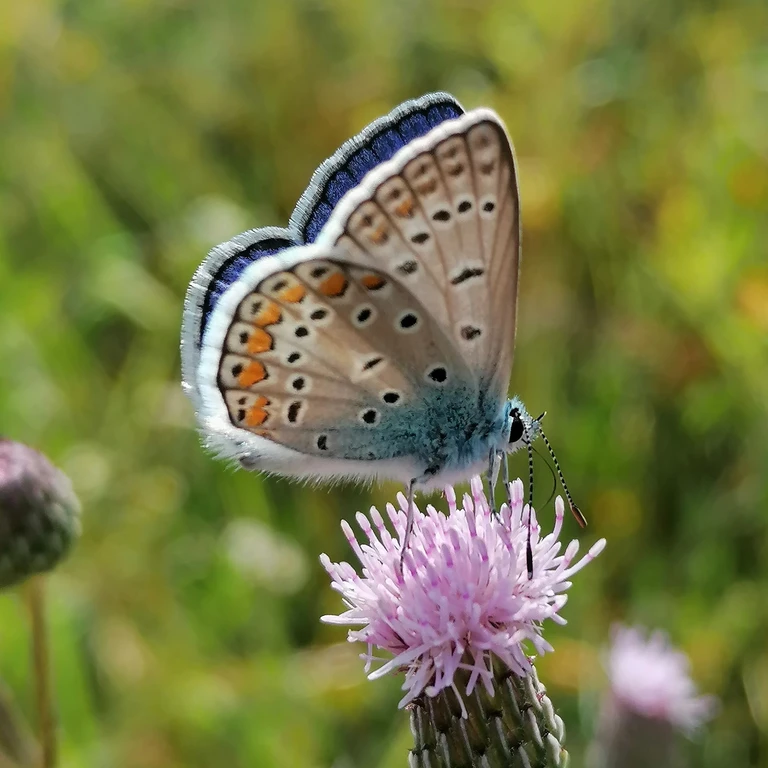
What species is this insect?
Polyommatus icarus
